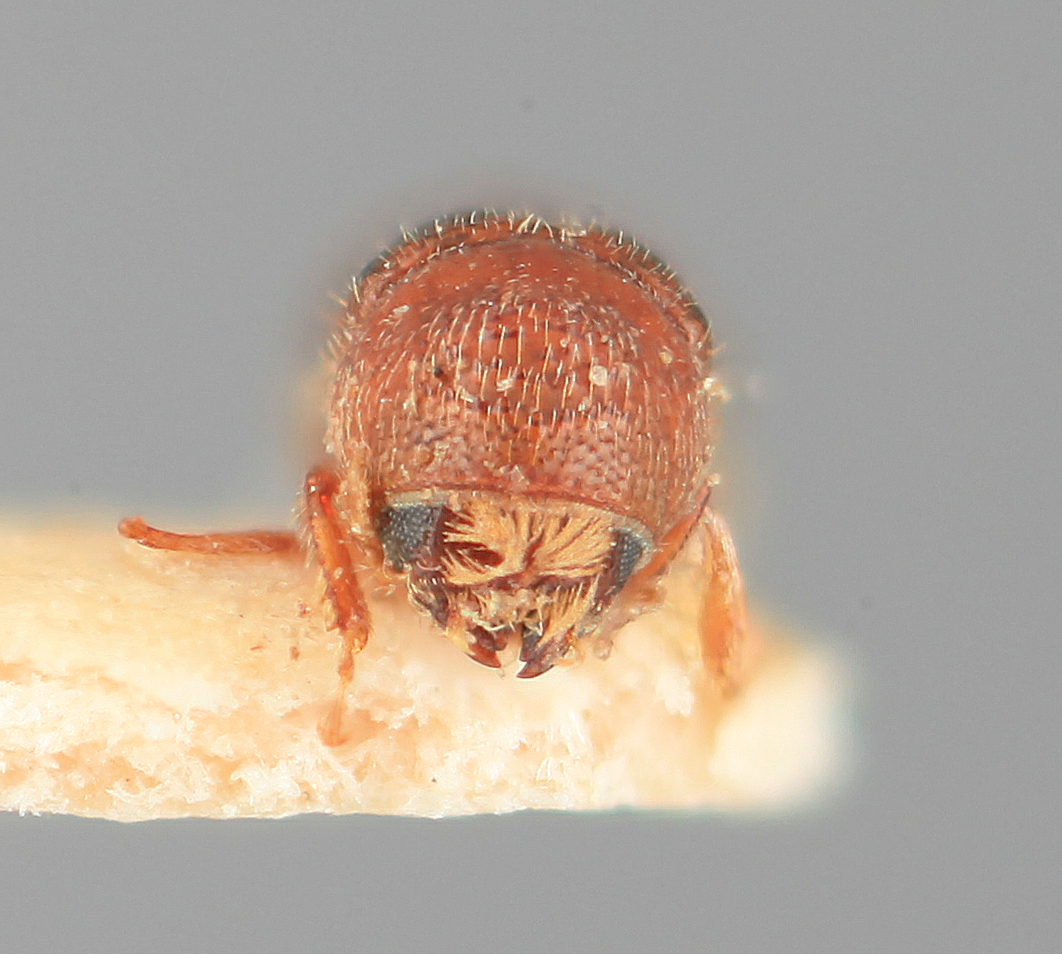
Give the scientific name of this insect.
Pityophthorus chilgoza
